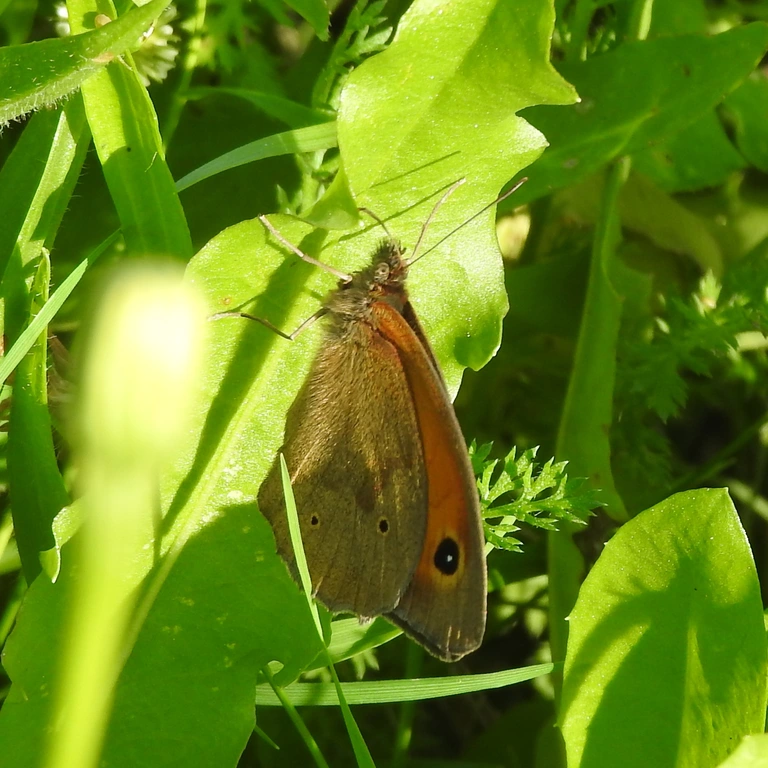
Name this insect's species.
Maniola jurtina
